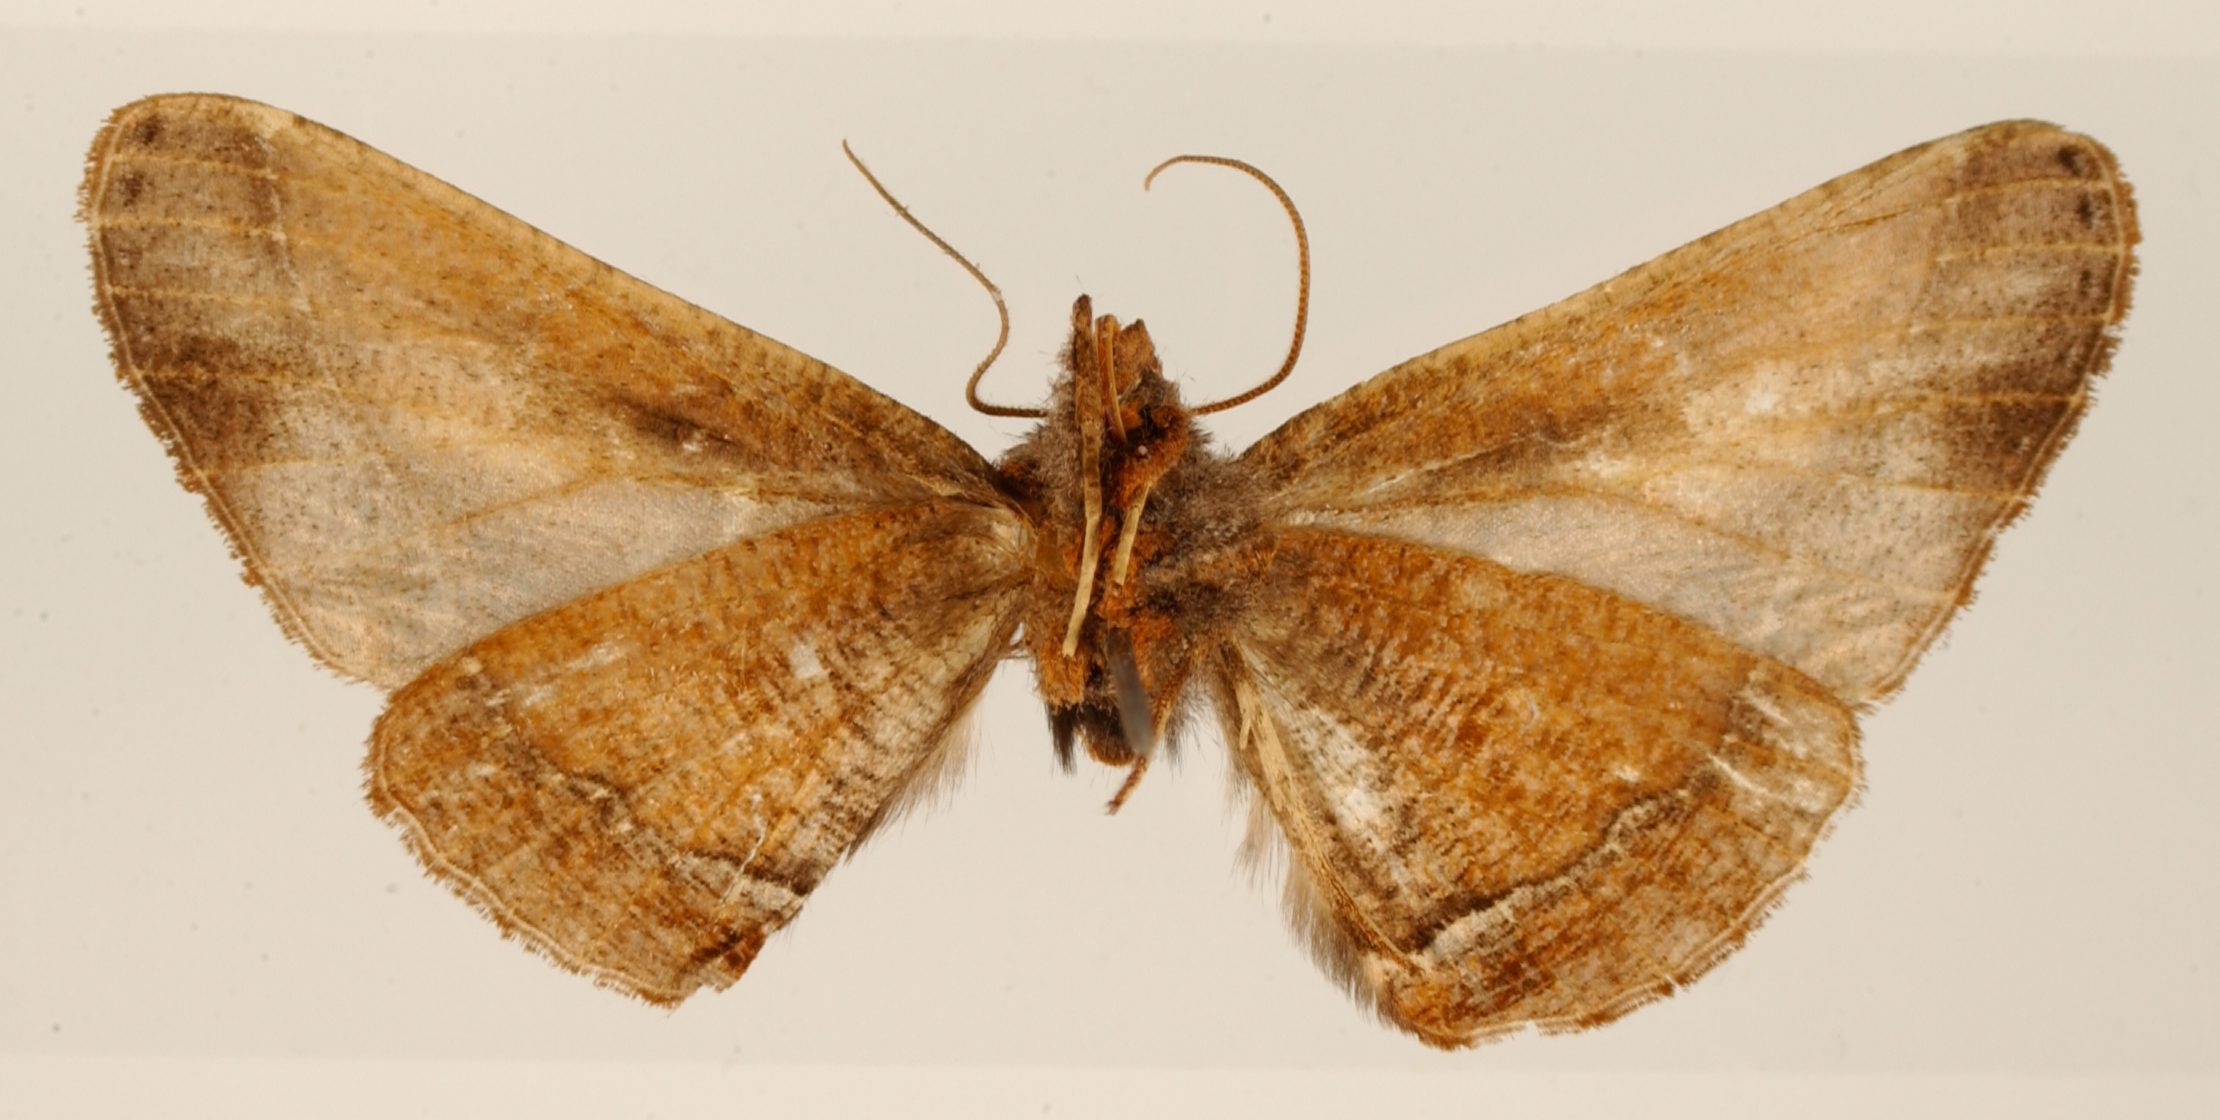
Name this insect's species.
Meticulodes propinqua
